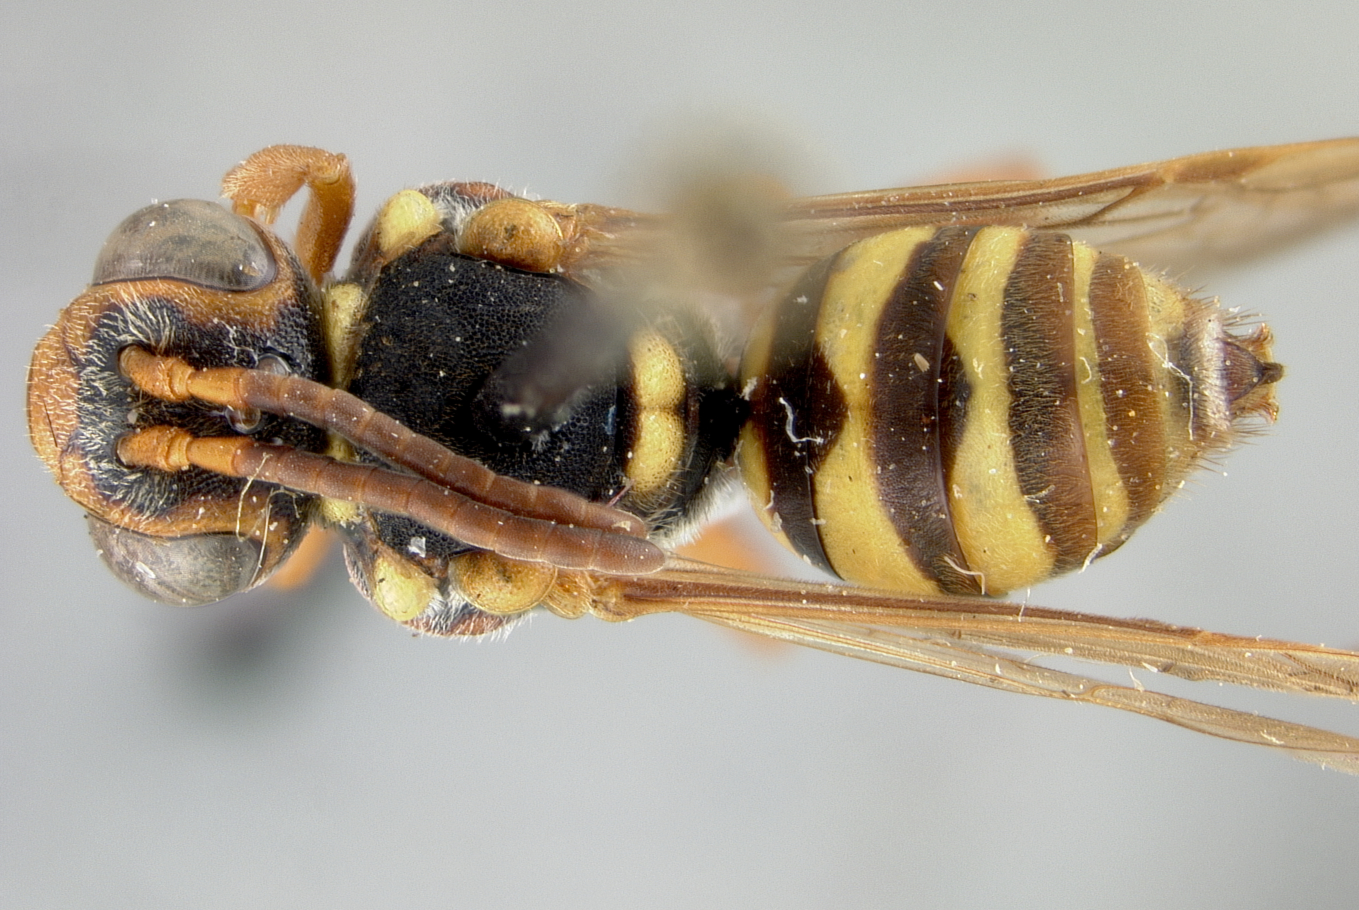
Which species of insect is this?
Nomada bohartorum
